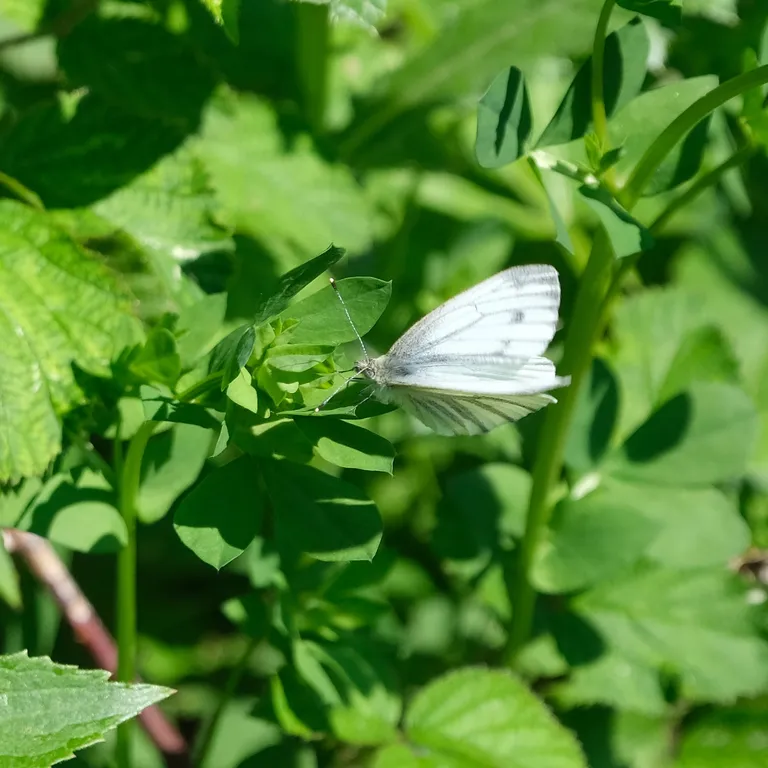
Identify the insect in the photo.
Pieris napi
